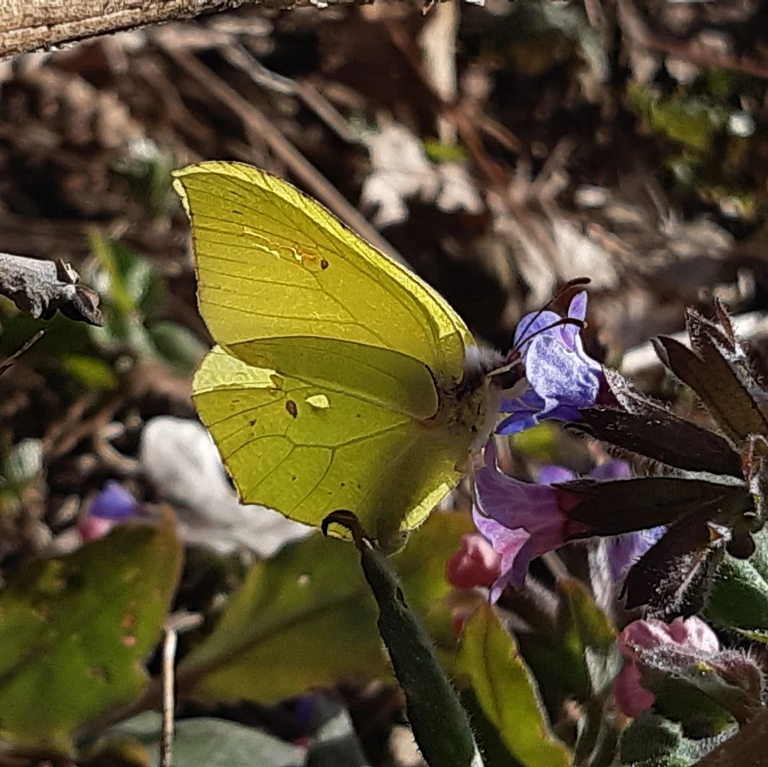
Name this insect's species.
Gonepteryx rhamni
